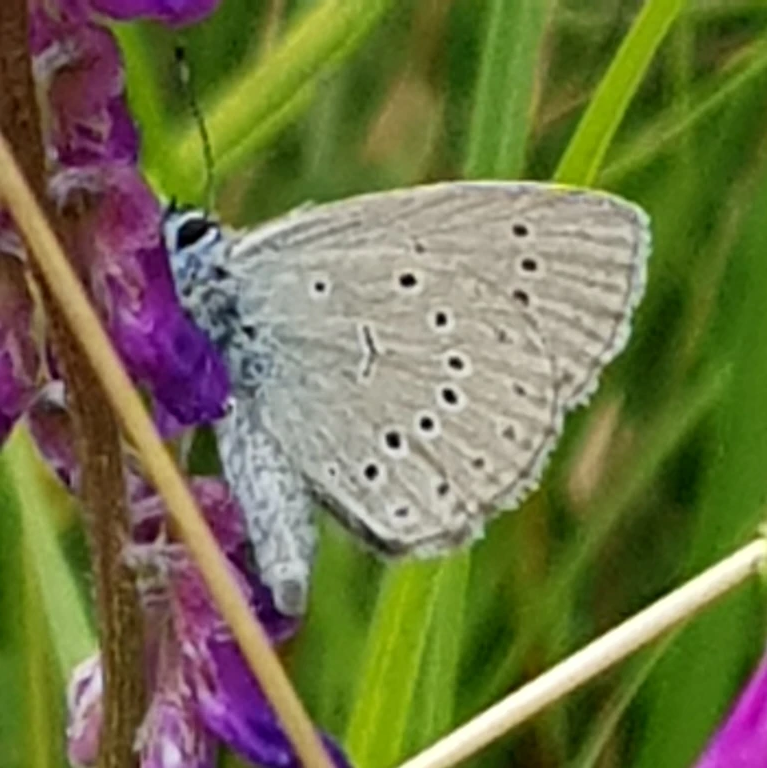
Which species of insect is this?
Phengaris teleius
